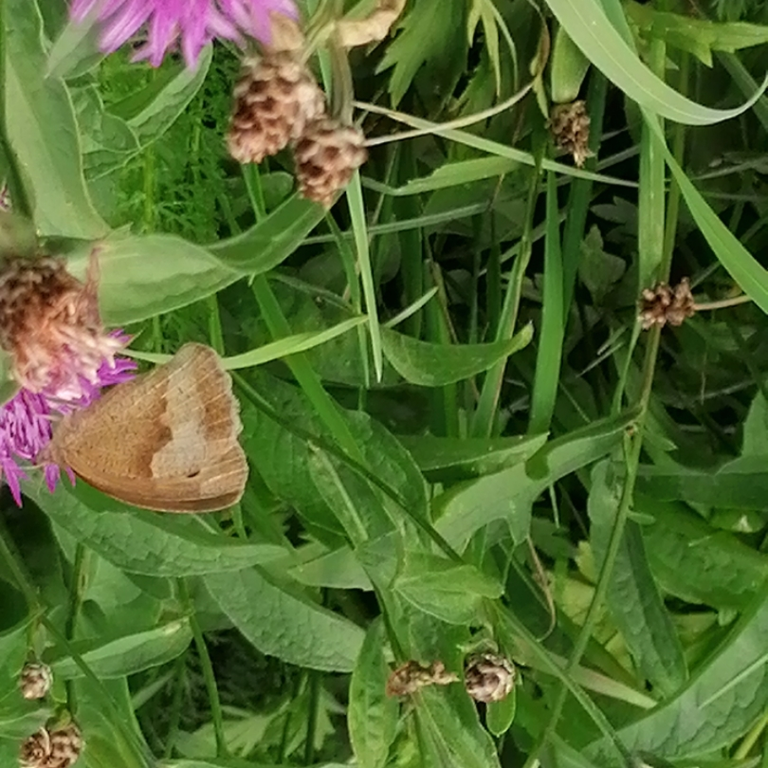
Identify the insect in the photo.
Maniola jurtina
